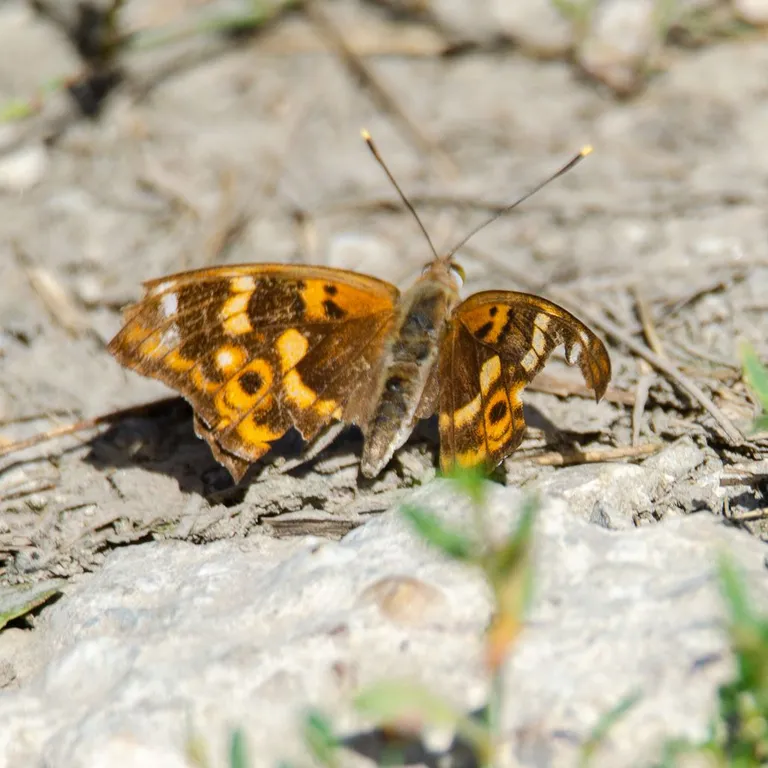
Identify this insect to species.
Apatura ilia
